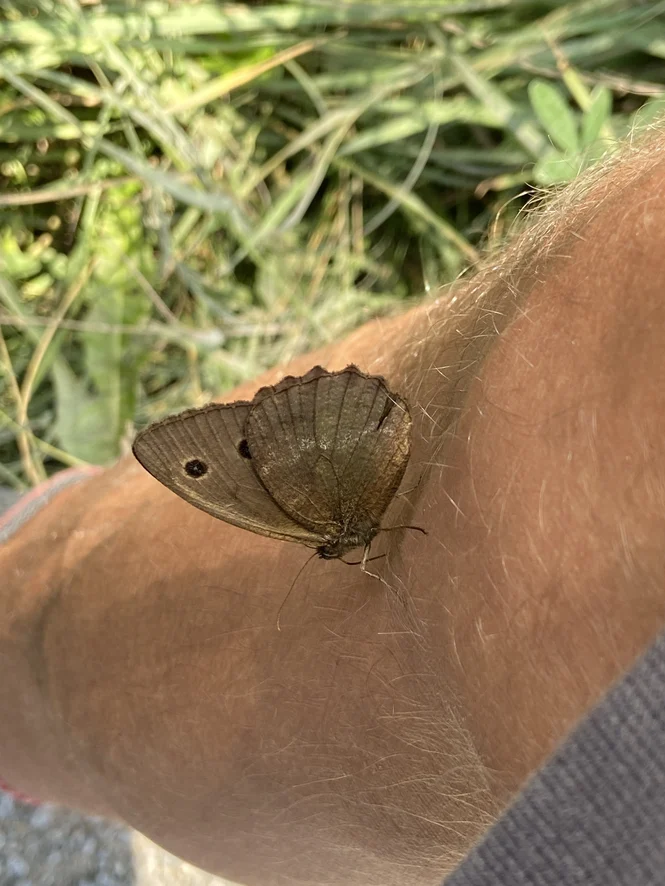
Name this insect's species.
Minois dryas
